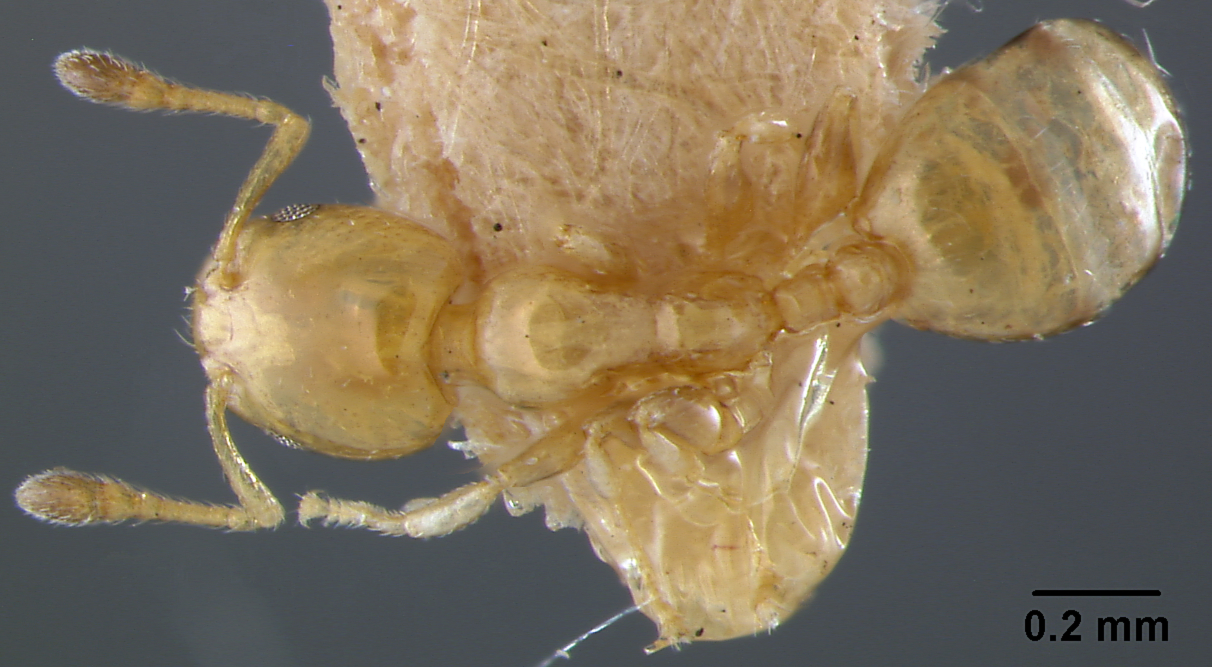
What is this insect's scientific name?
Xenomyrmex stolli
